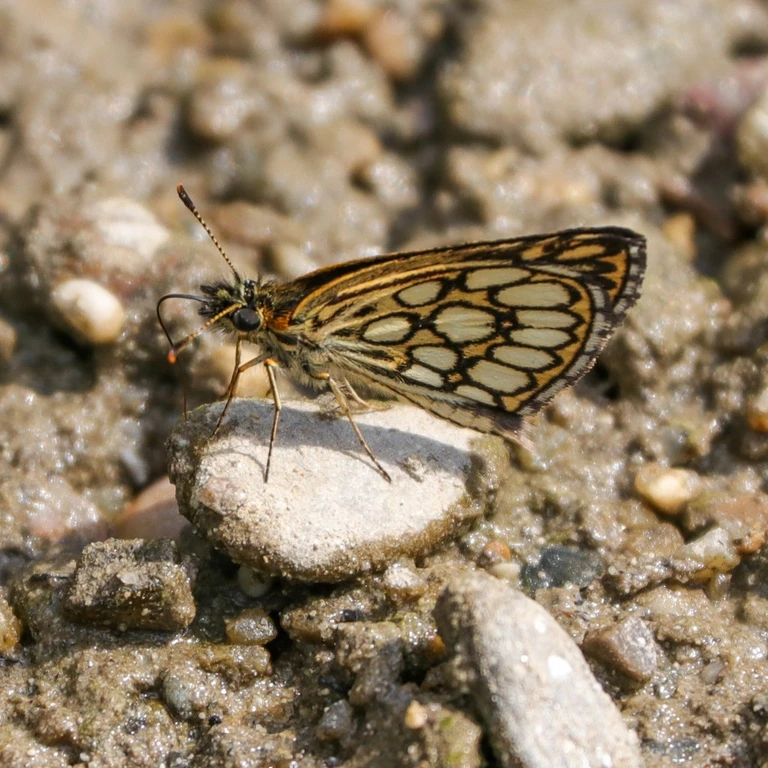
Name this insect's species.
Heteropterus morpheus
